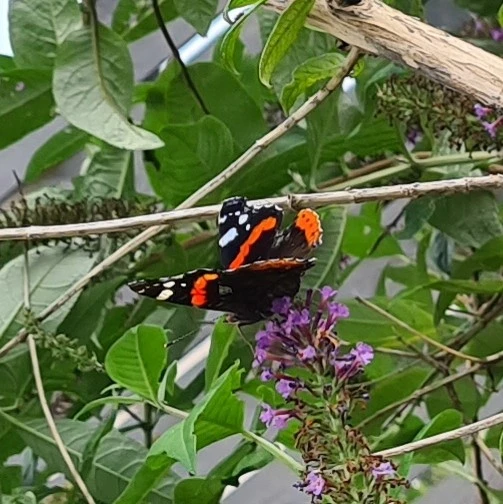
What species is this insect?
Vanessa atalanta
